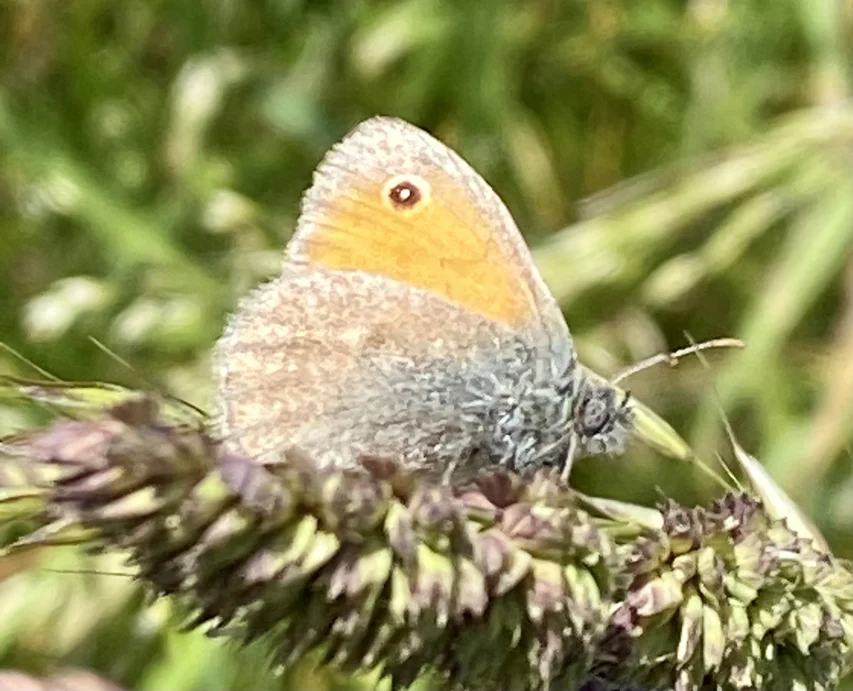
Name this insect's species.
Coenonympha pamphilus
